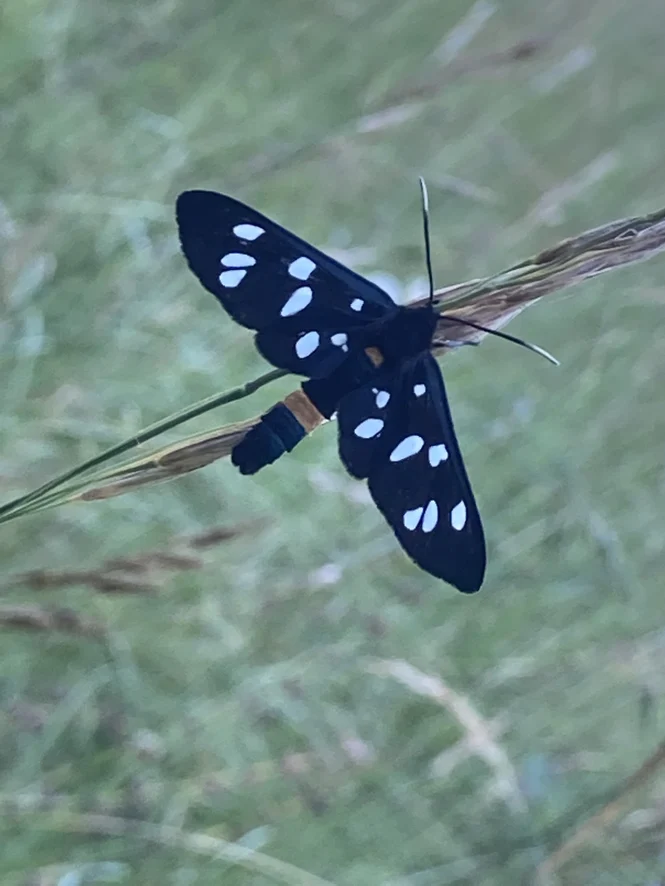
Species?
Amata phegea
